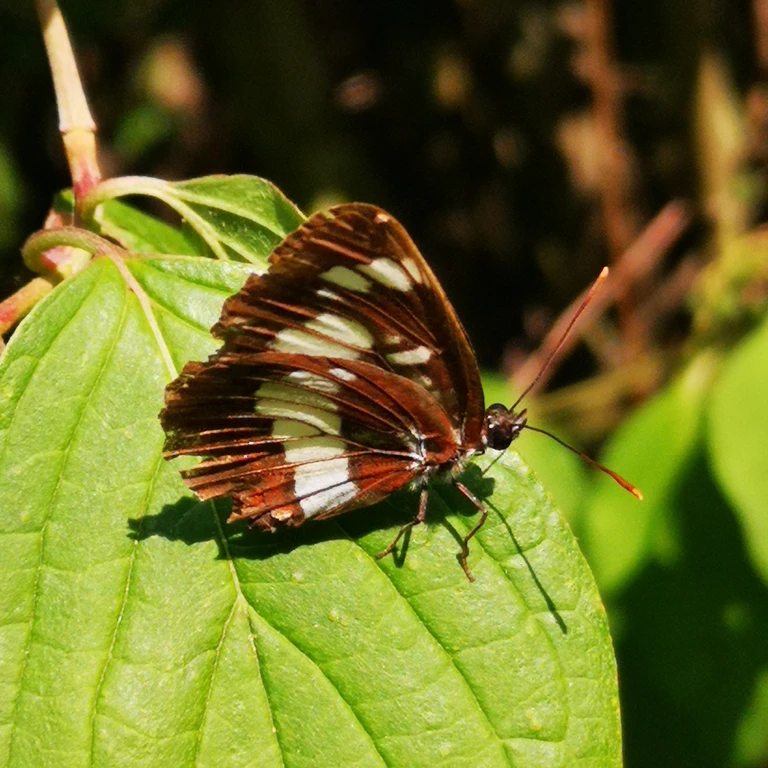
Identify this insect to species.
Neptis rivularis
